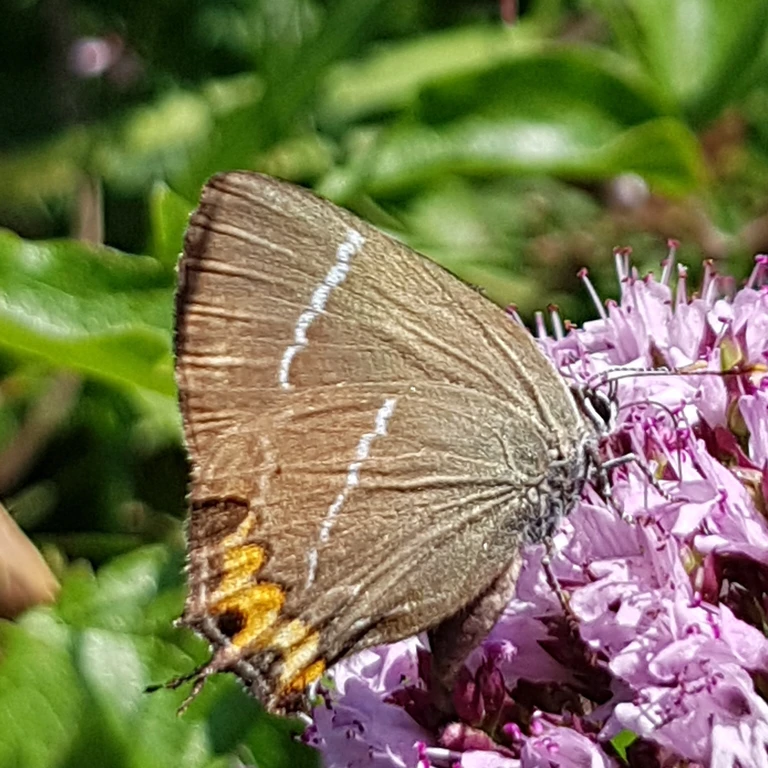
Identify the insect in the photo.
Satyrium w-album
